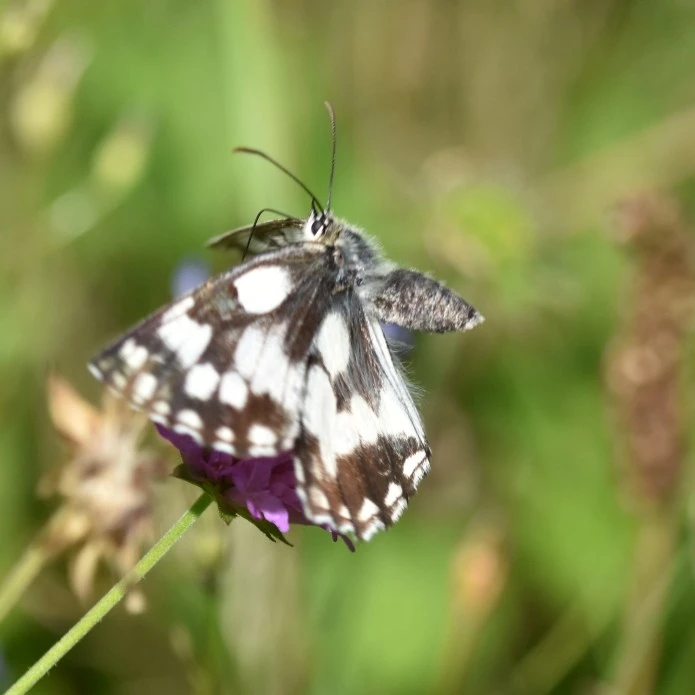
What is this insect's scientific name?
Melanargia galathea
